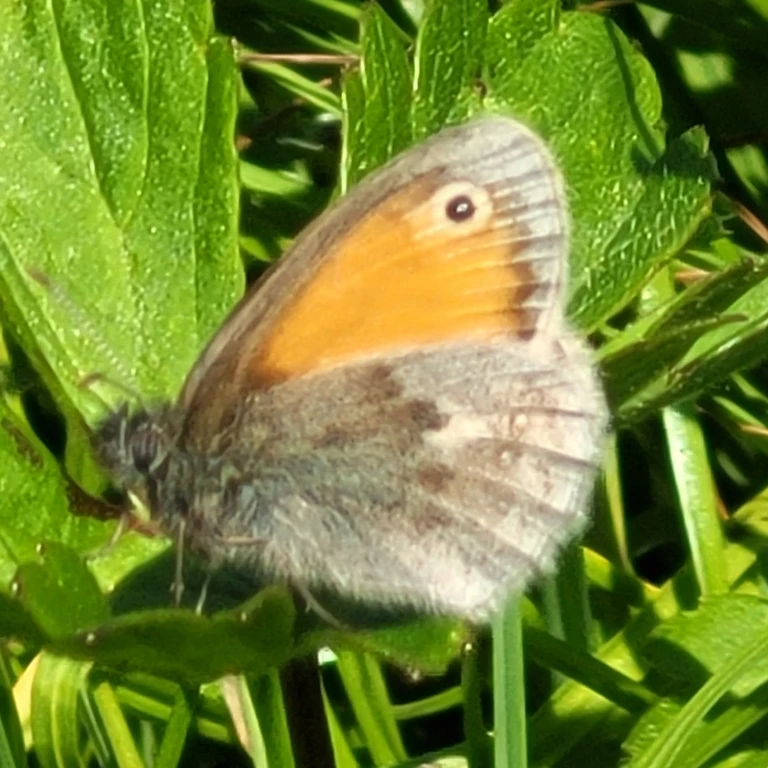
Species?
Coenonympha pamphilus
